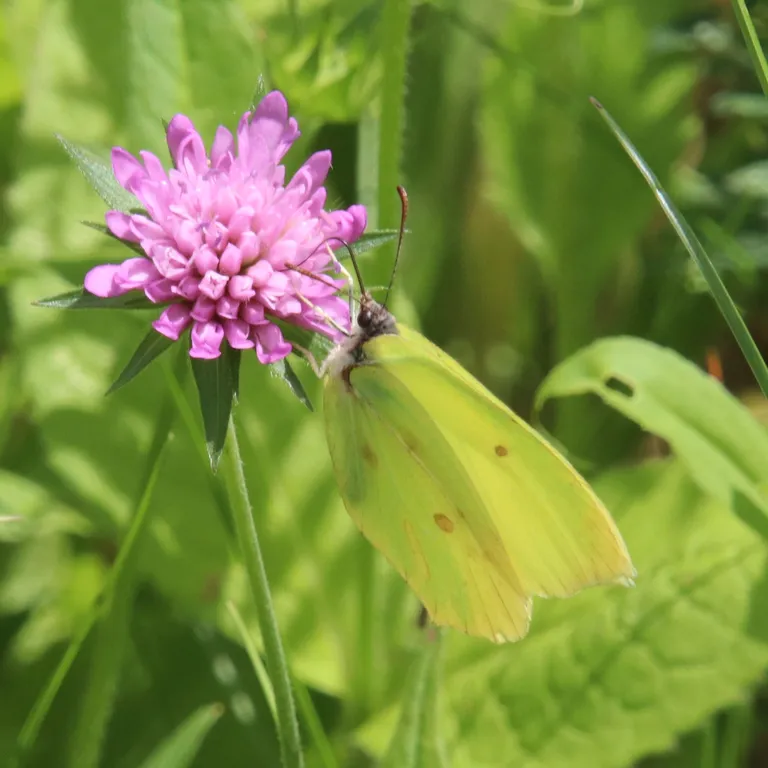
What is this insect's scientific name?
Gonepteryx rhamni
